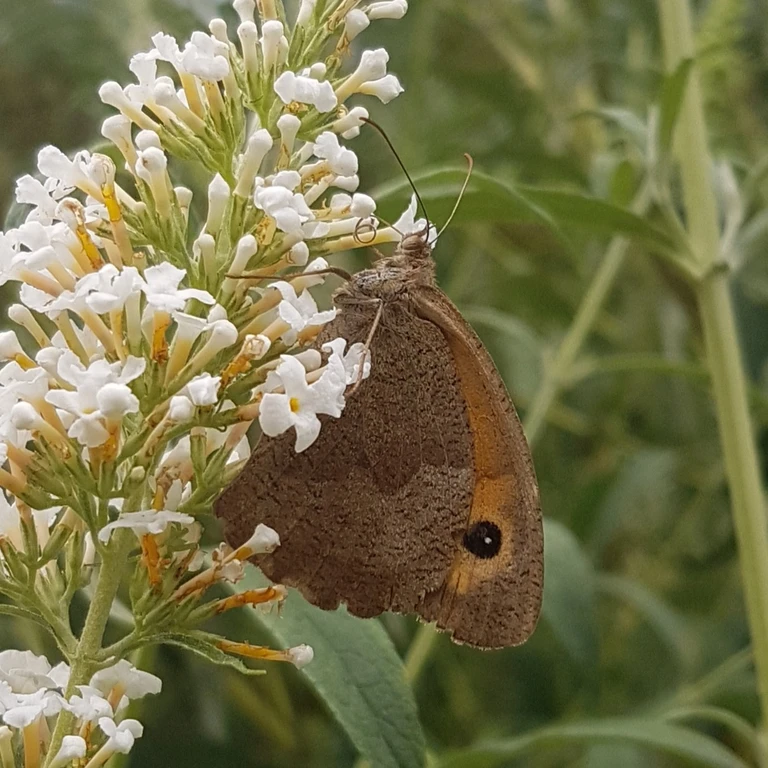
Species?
Maniola jurtina
